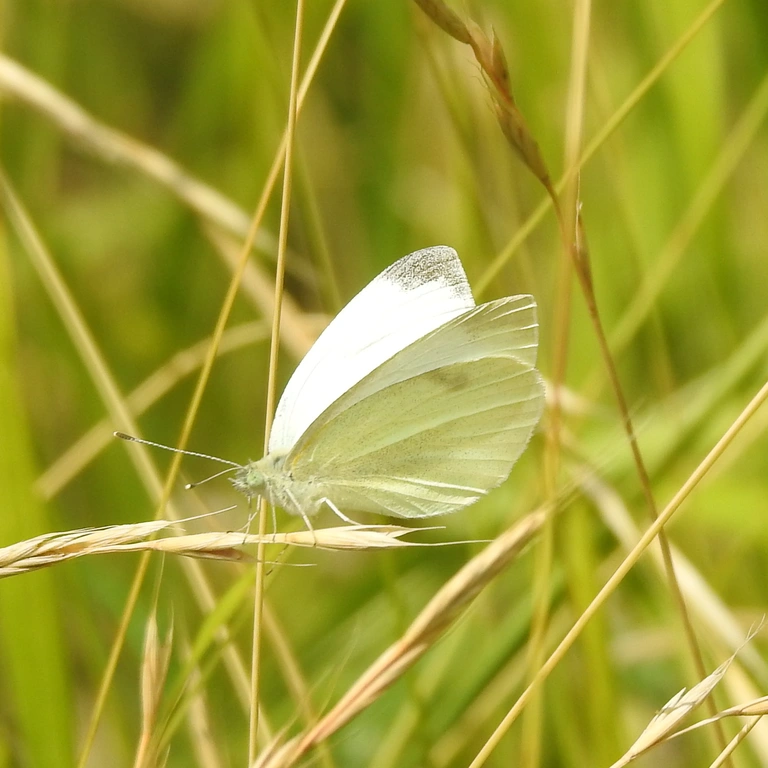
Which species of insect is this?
Pieris rapae
